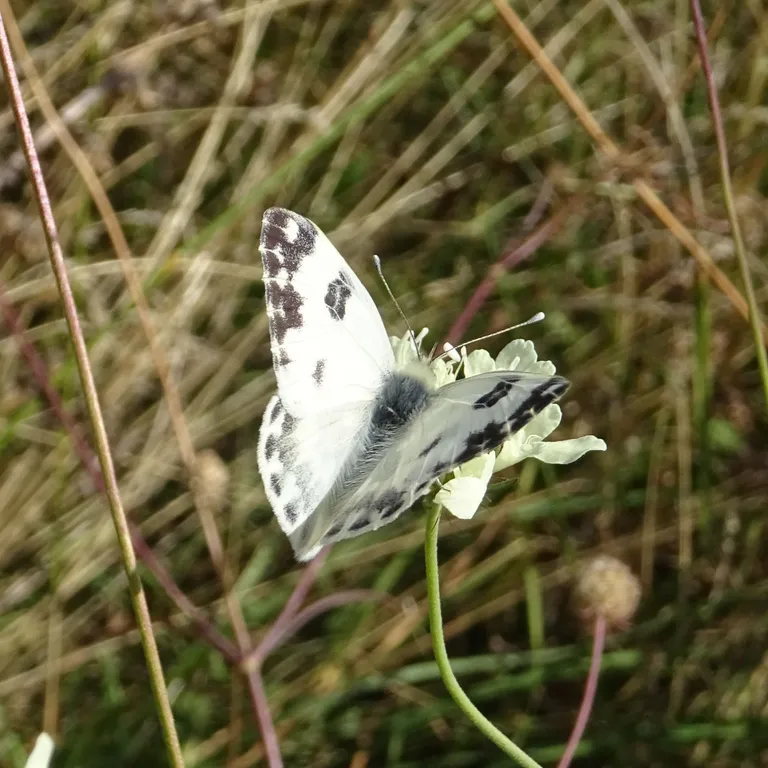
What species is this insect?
Pontia edusa
